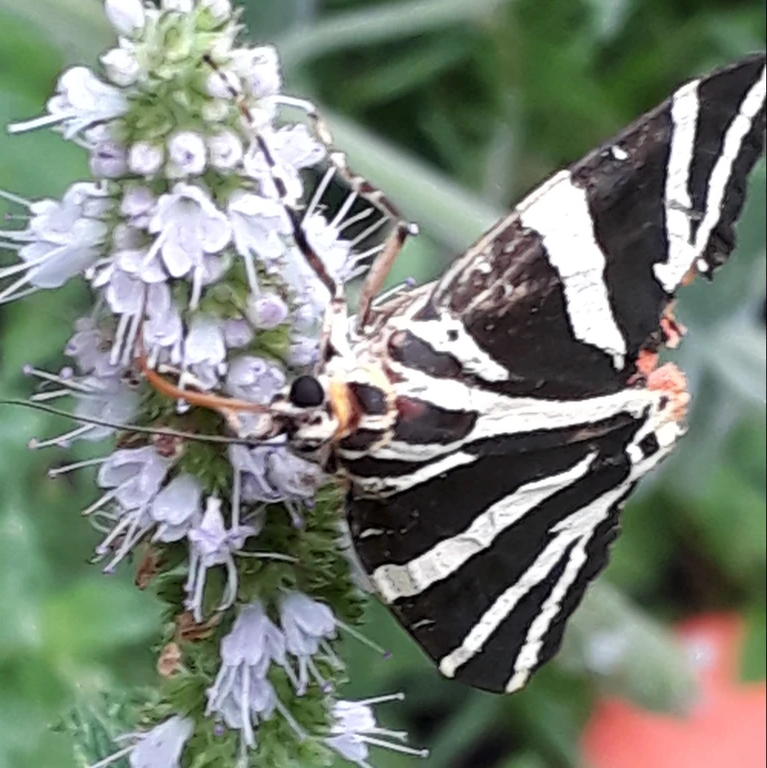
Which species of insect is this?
Euplagia quadripunctaria
